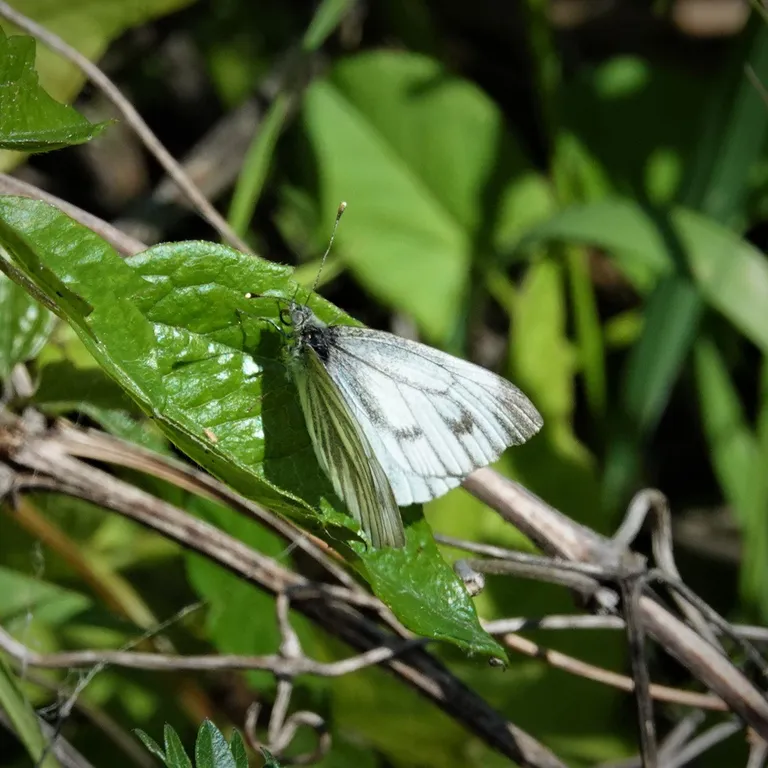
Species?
Pieris napi
